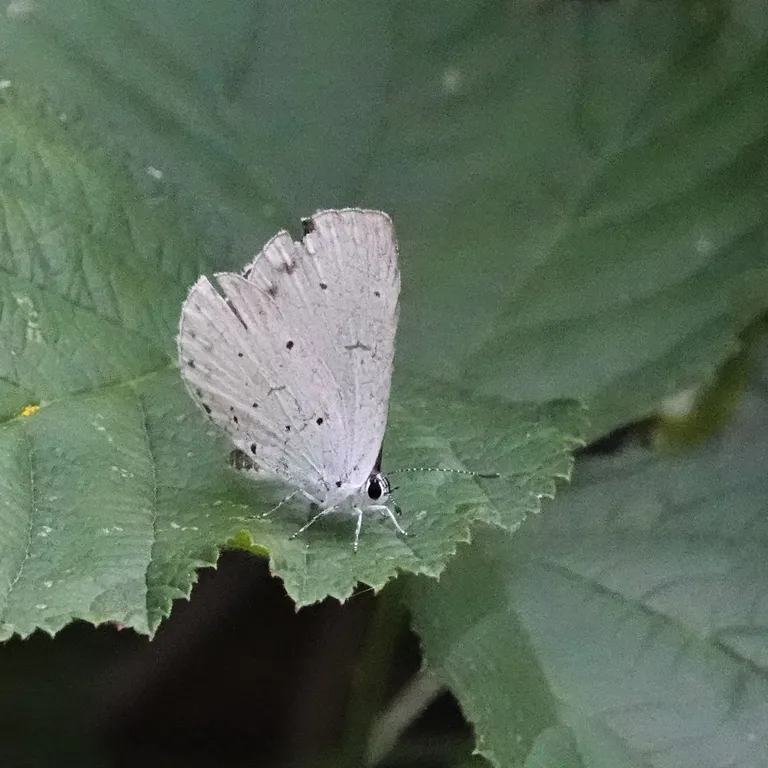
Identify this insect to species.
Celastrina argiolus
